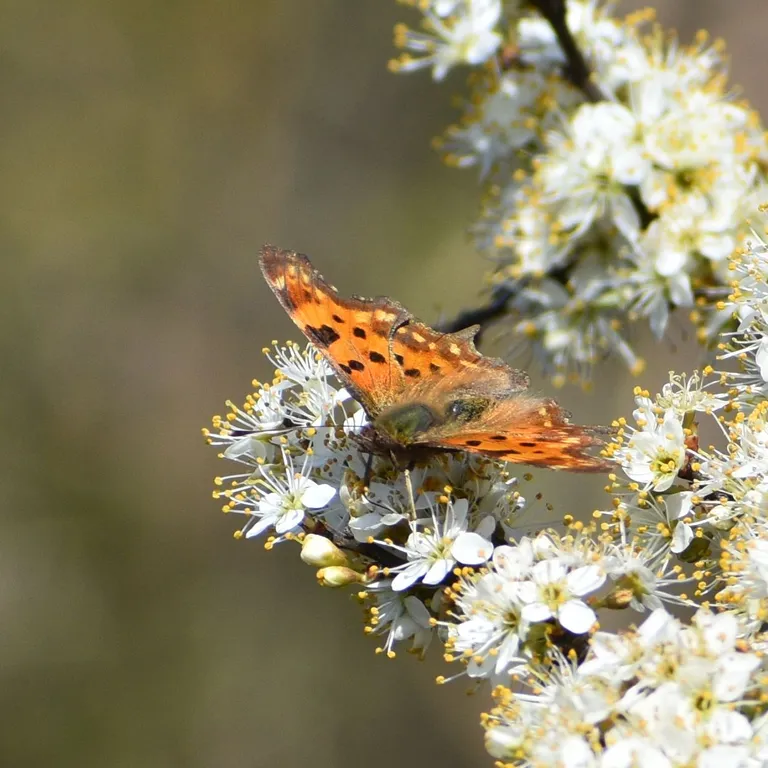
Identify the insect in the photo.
Polygonia c-album
